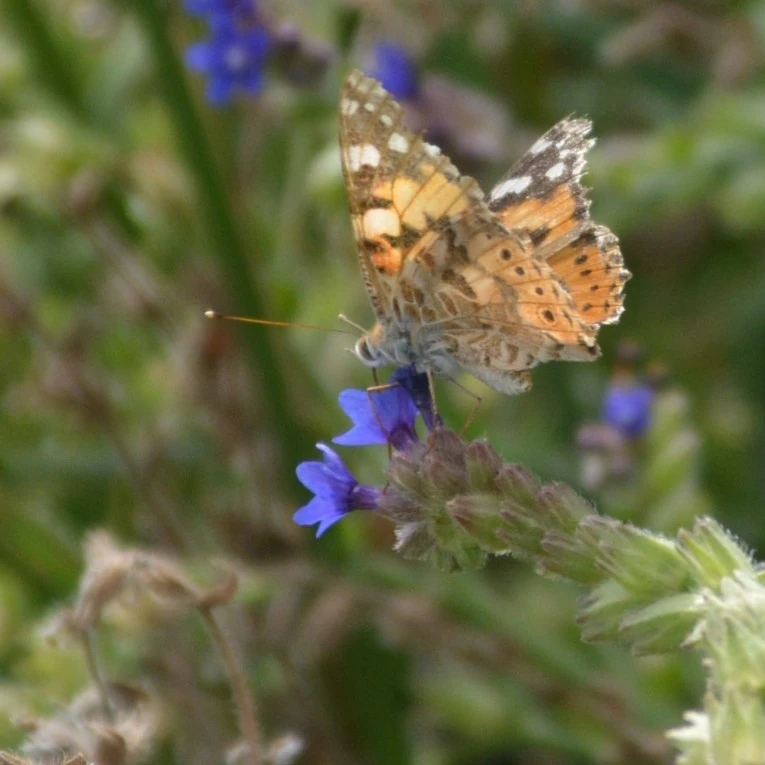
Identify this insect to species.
Vanessa cardui
